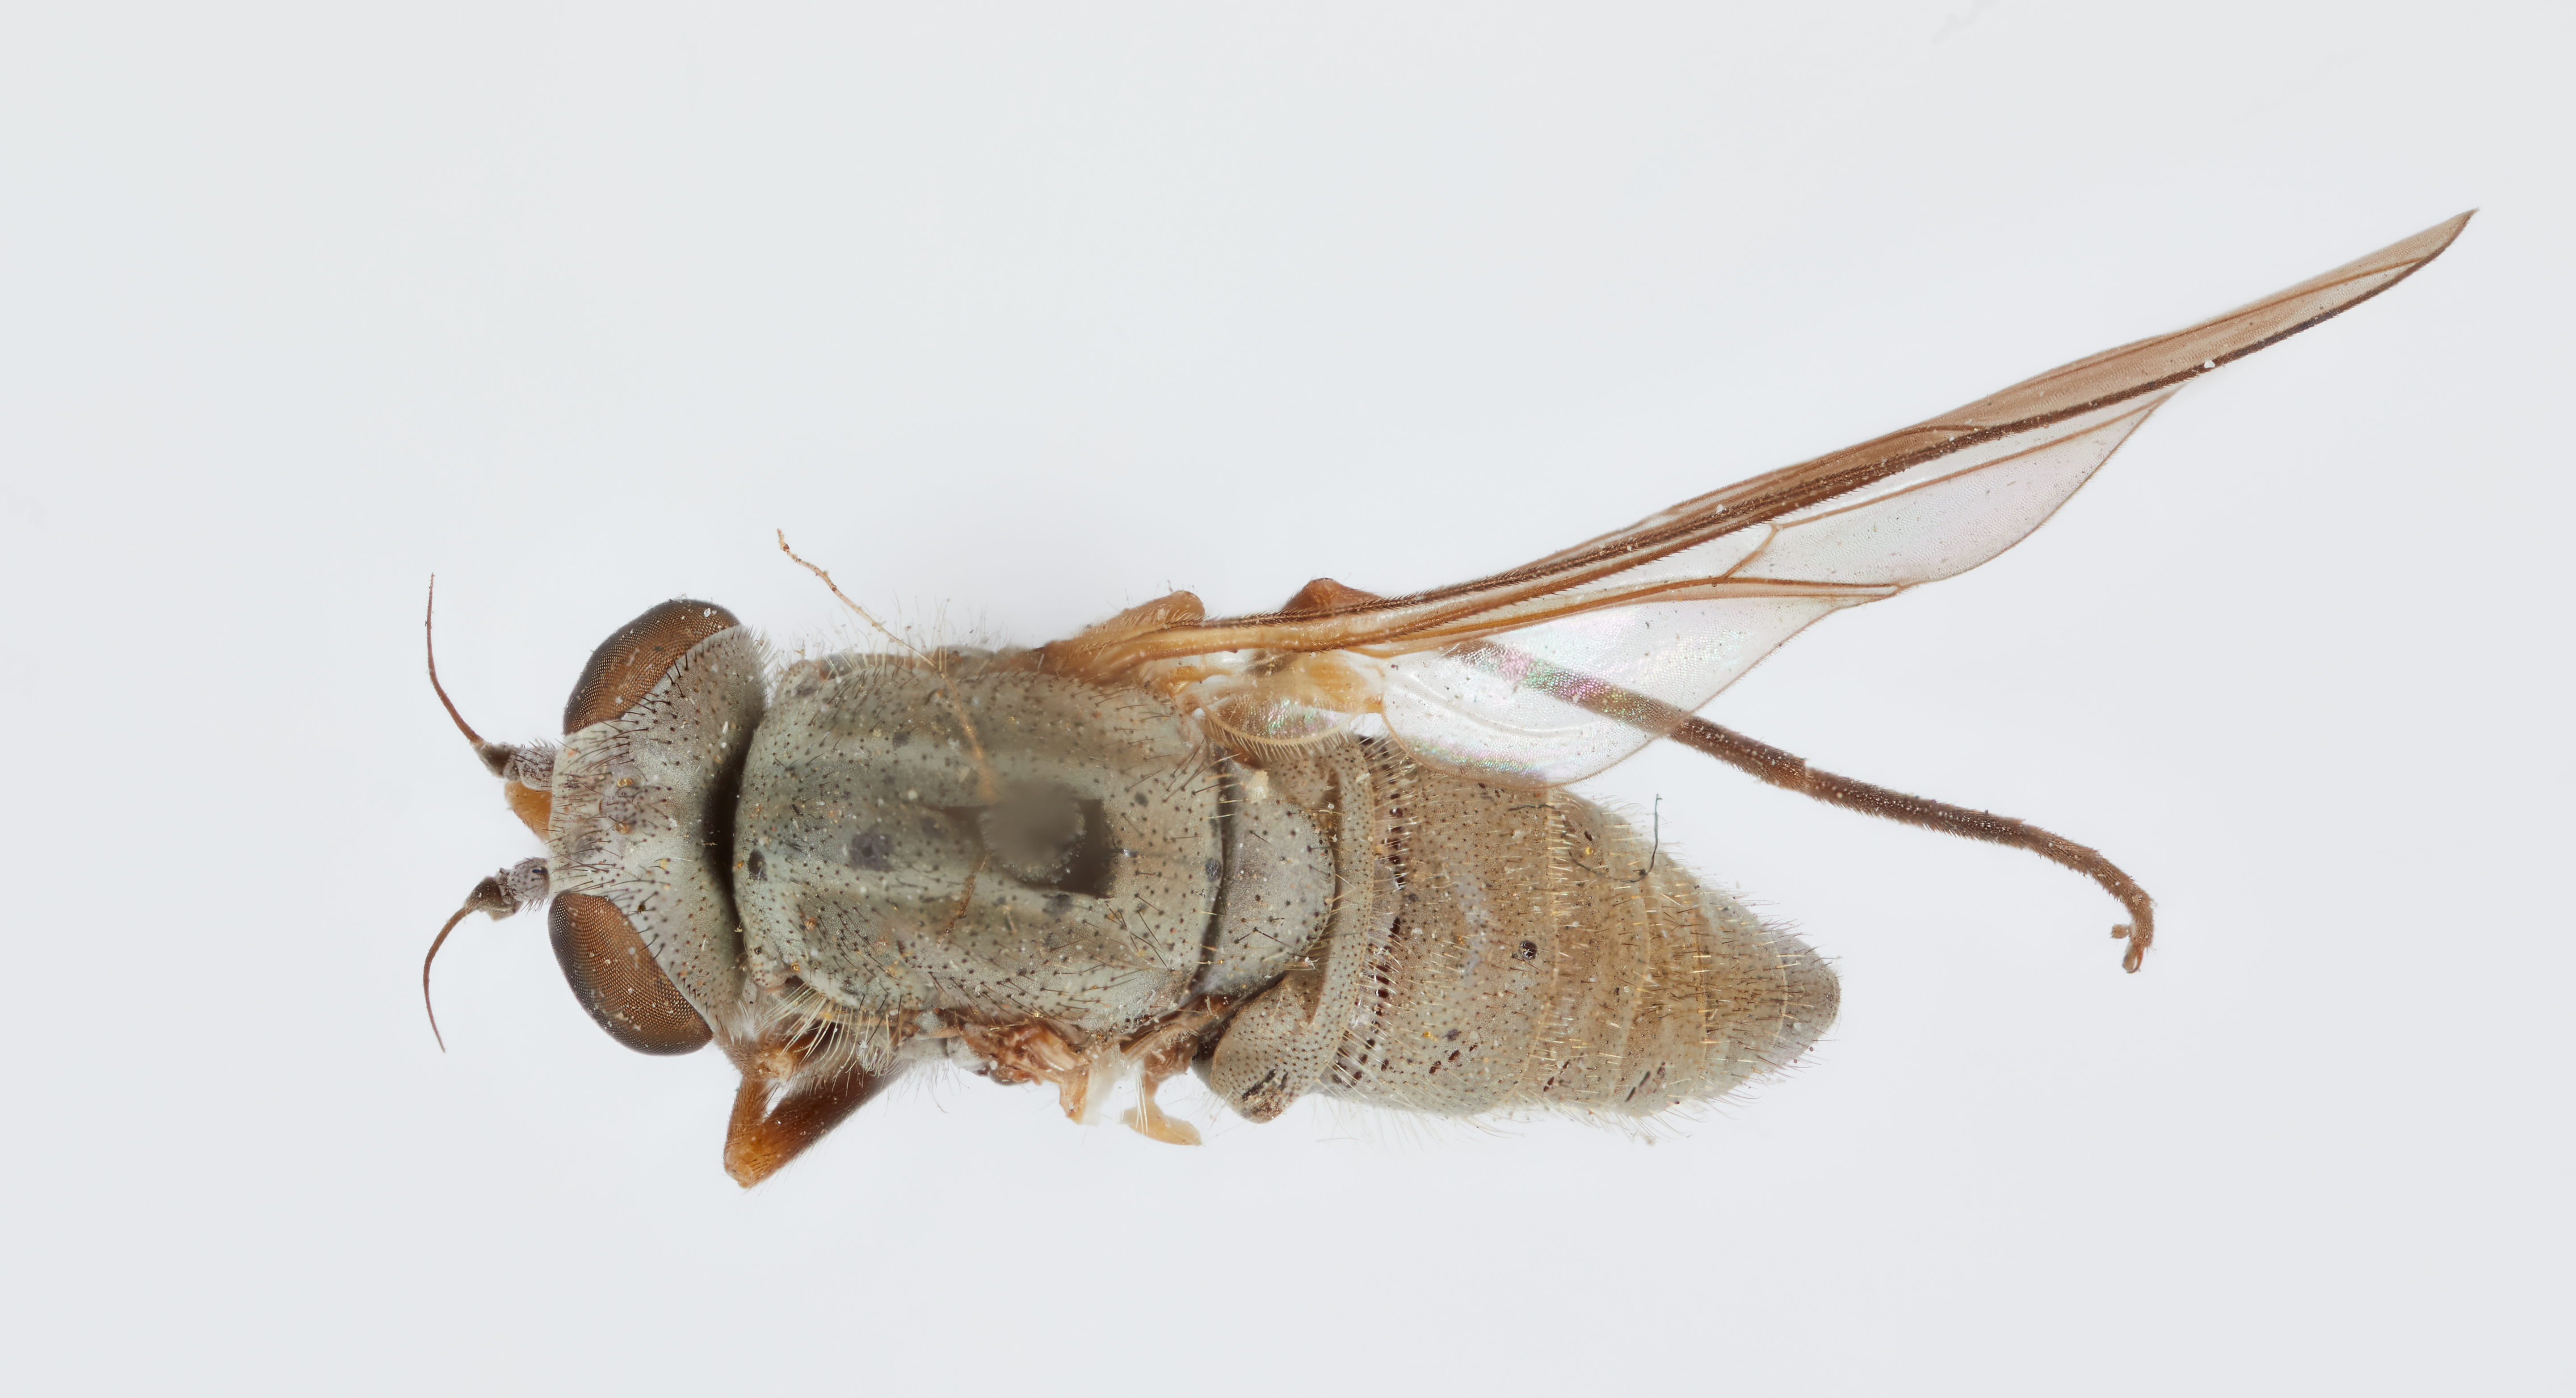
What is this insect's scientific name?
Symphoromyia inurbana
